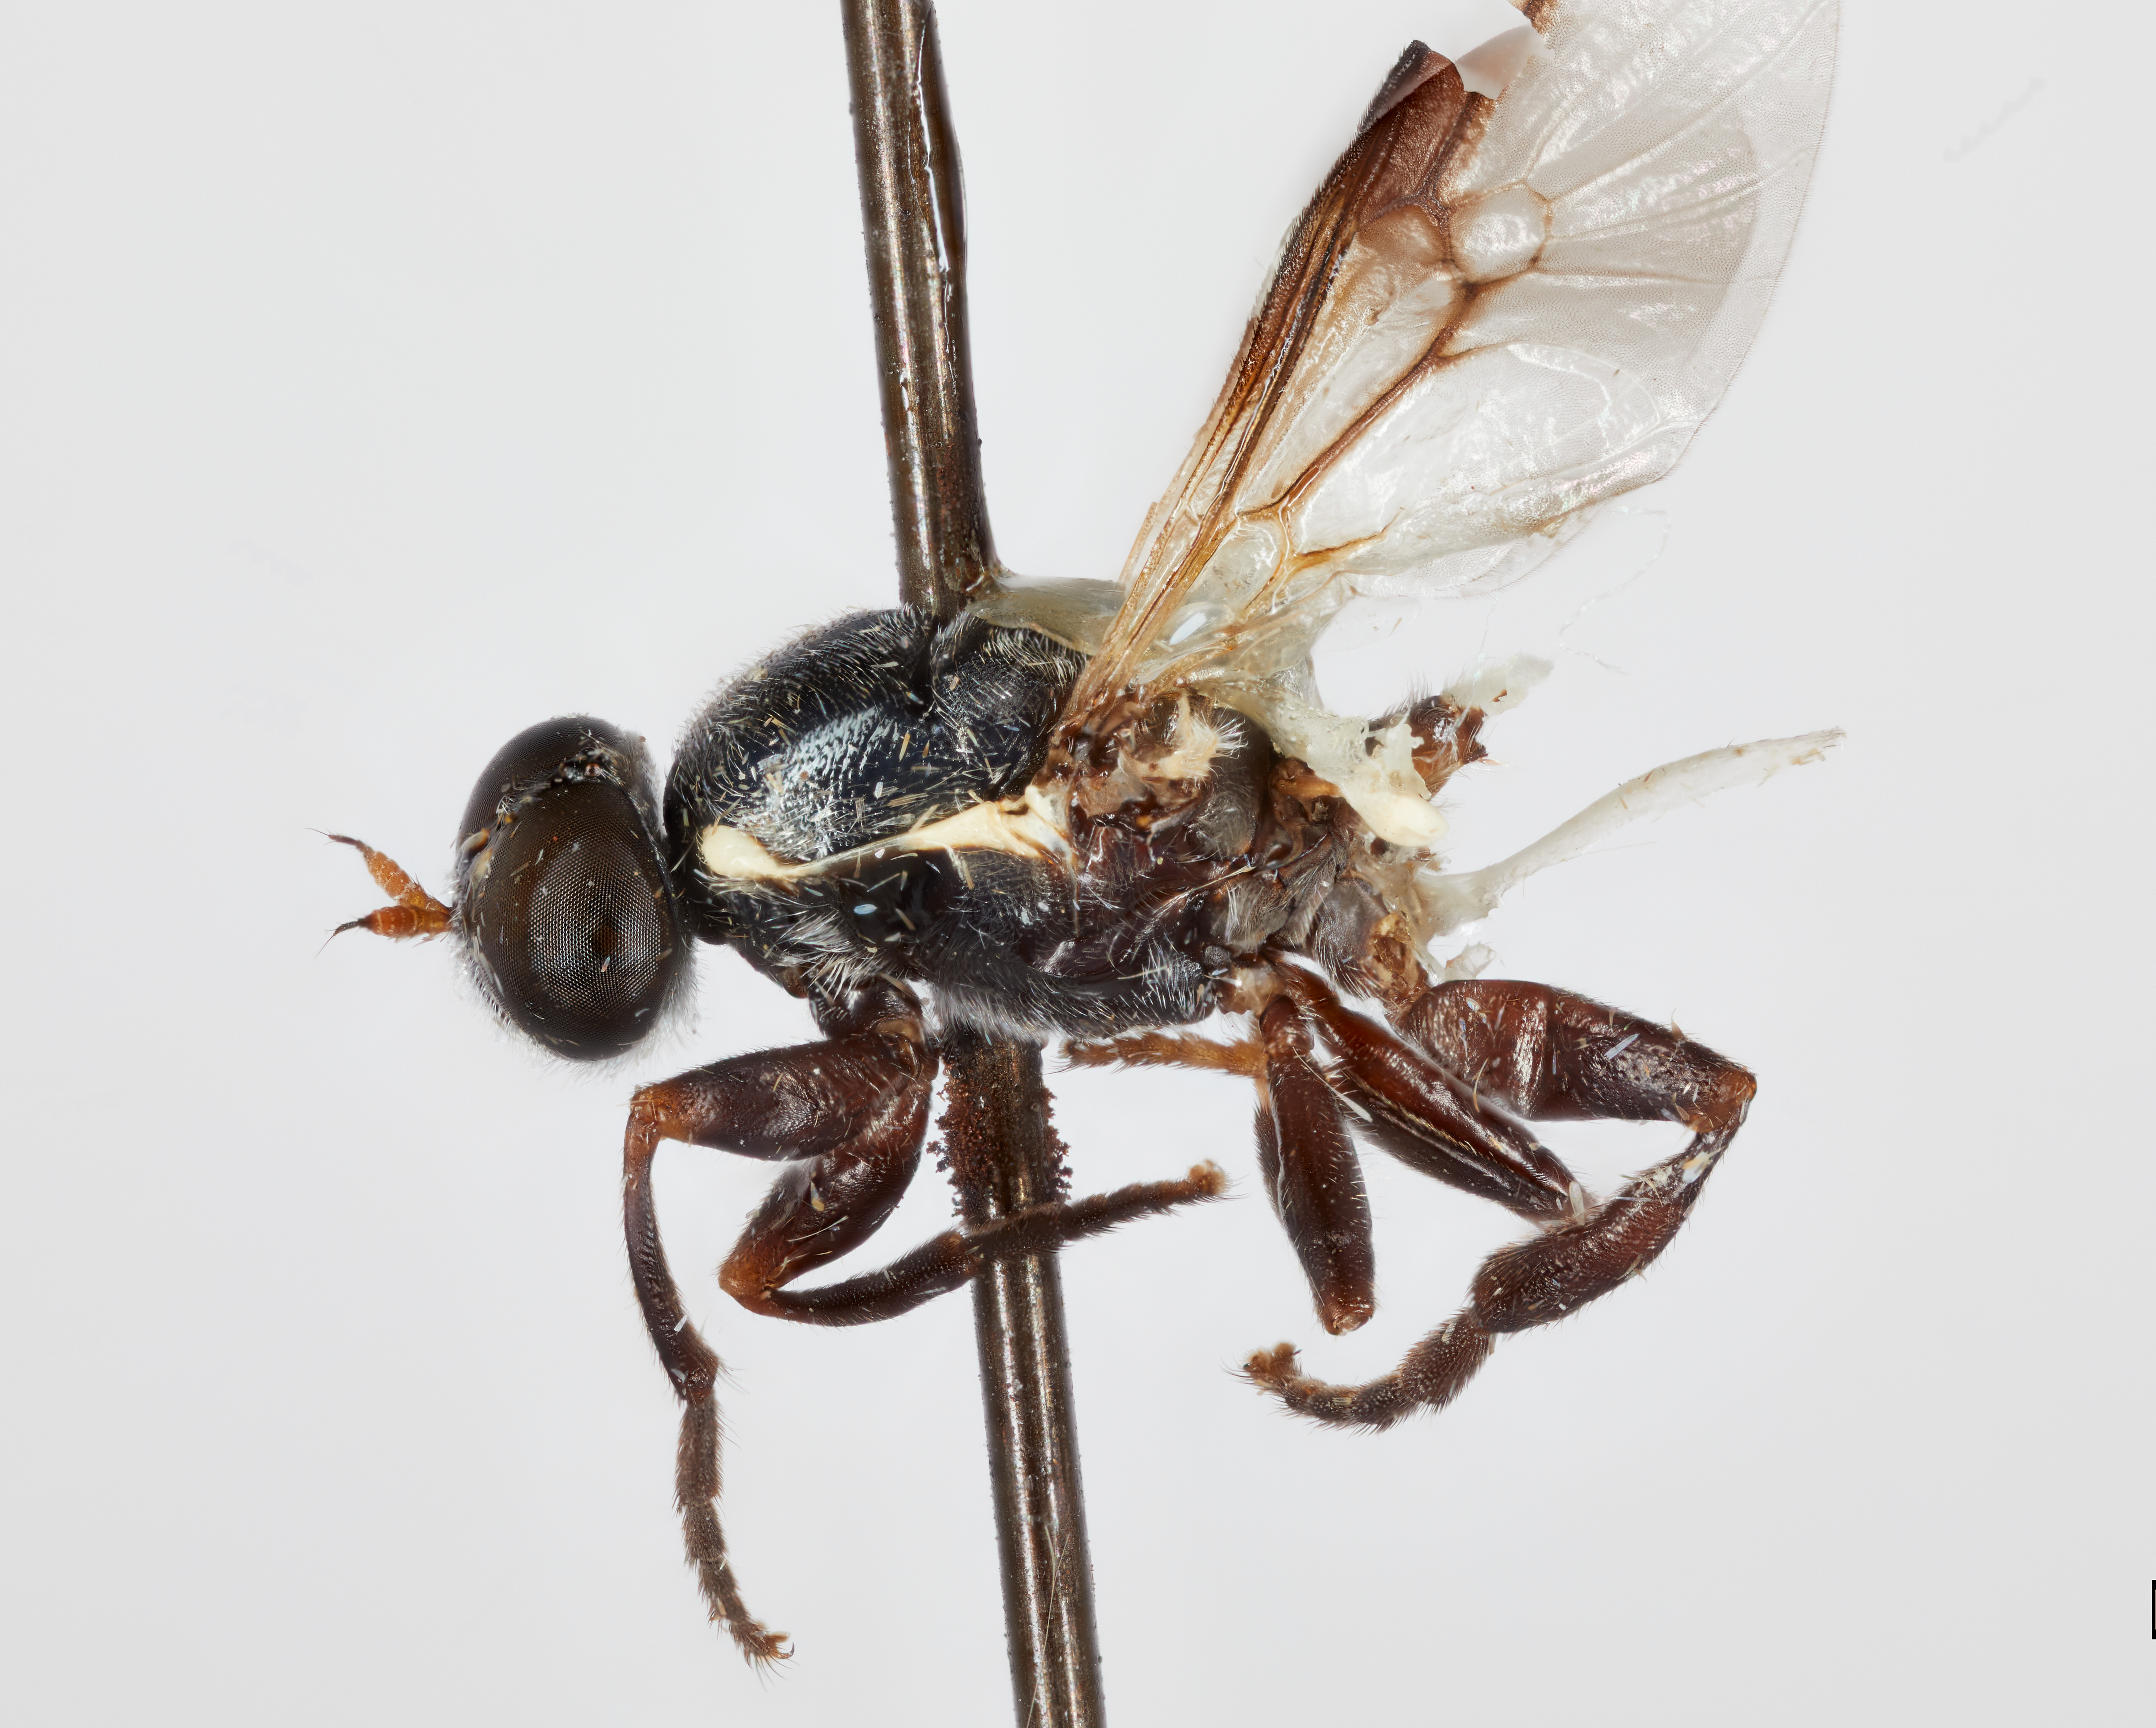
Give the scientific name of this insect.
Brachycara grandis
